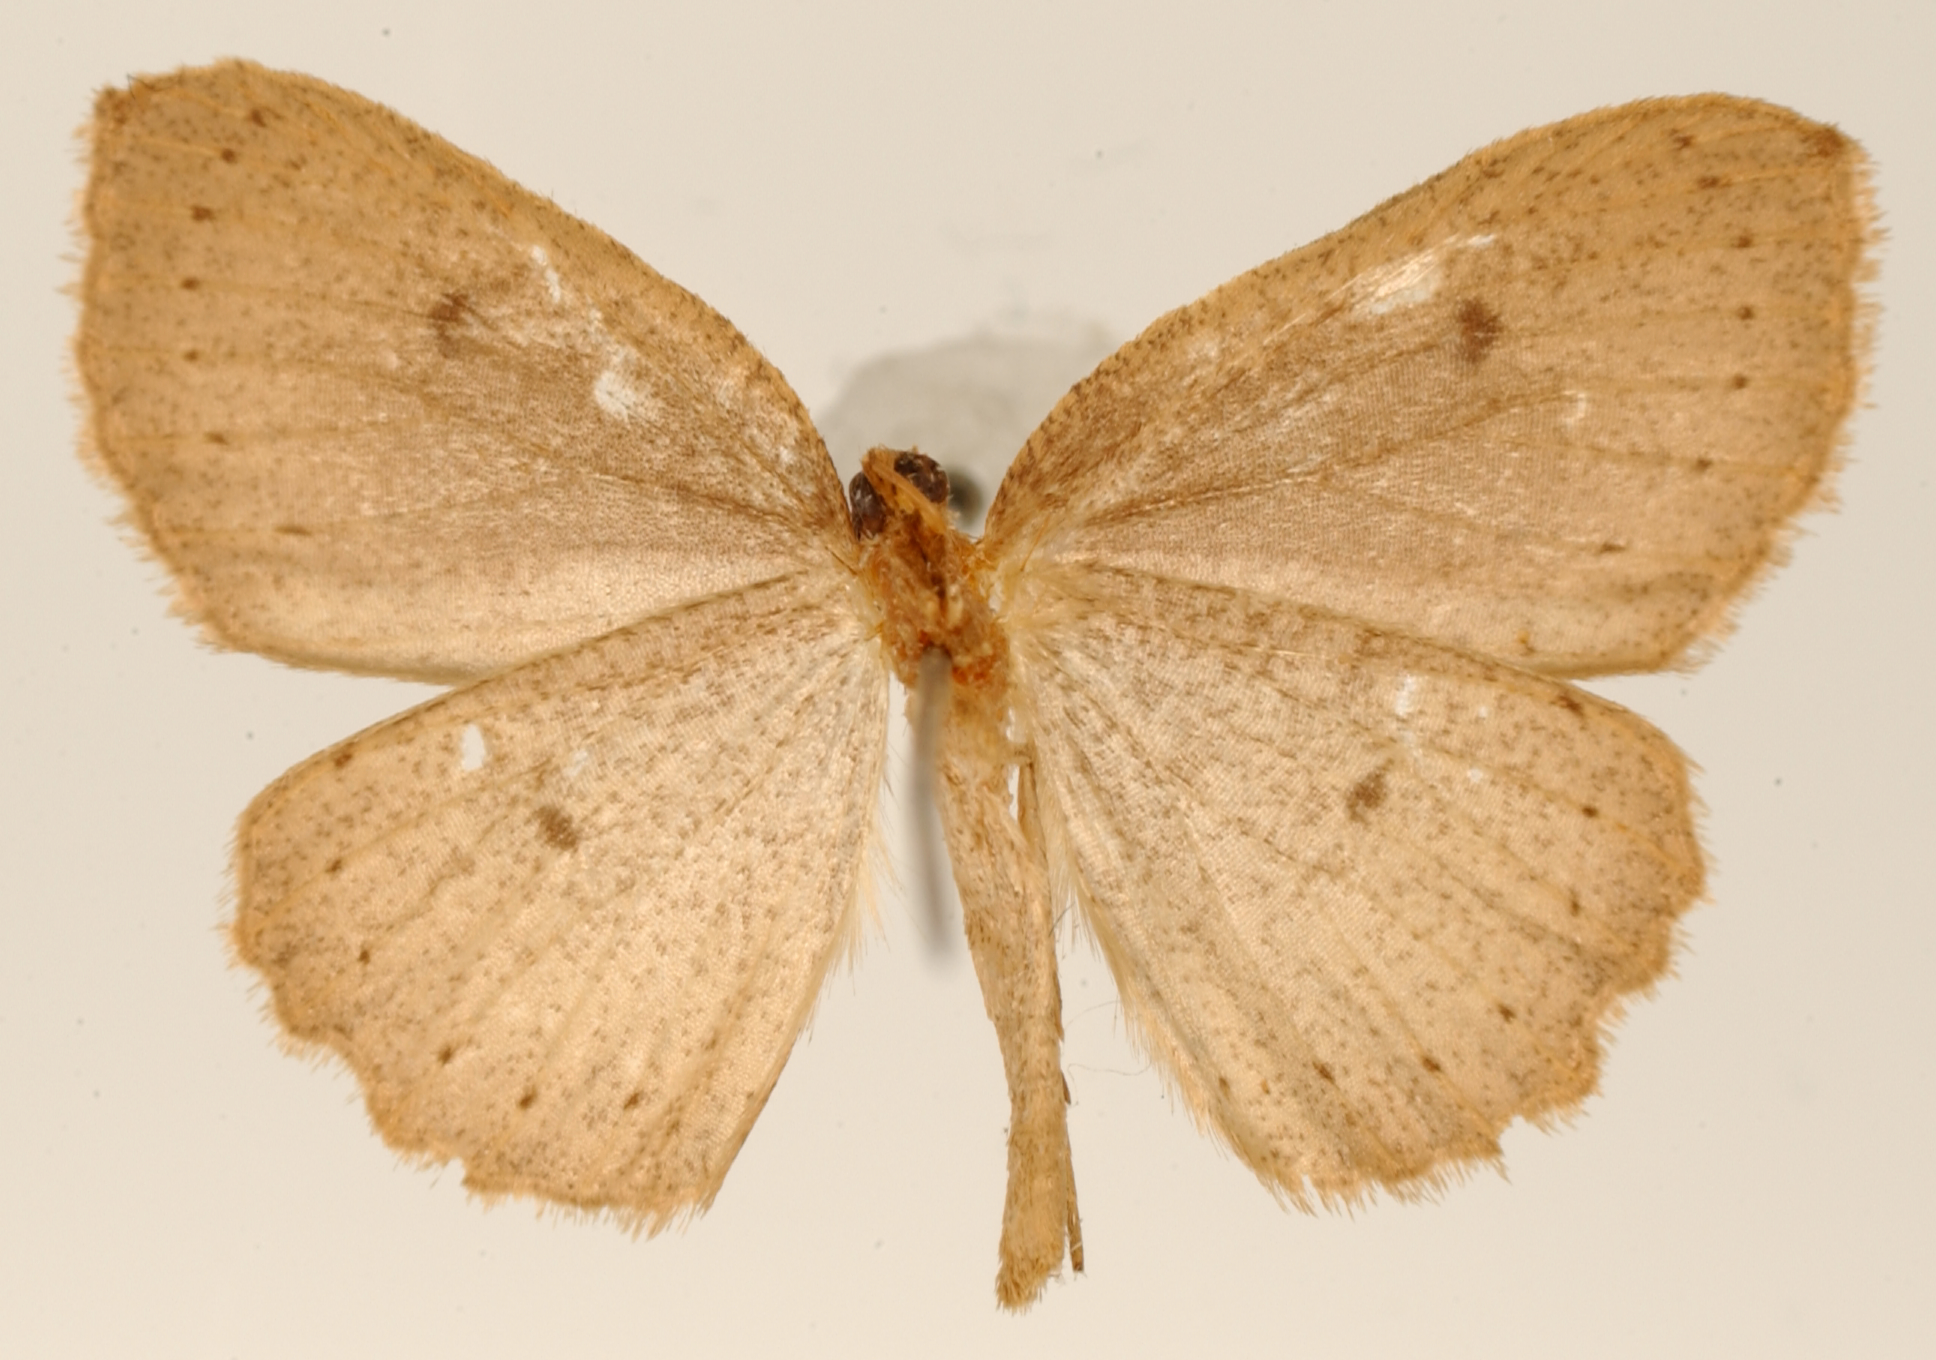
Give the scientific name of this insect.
Homochlodes parita
